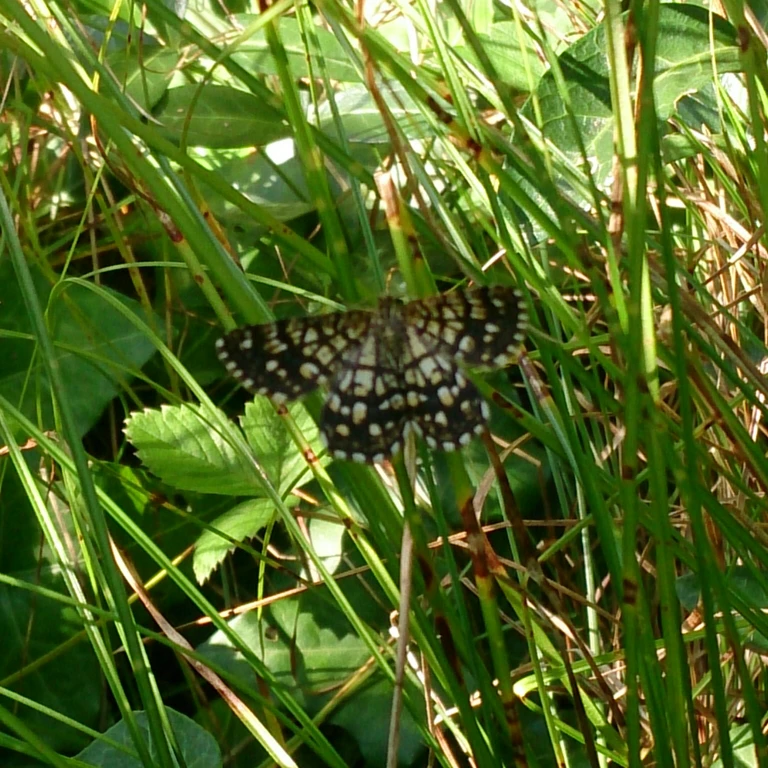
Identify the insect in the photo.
Chiasmia clathrata
